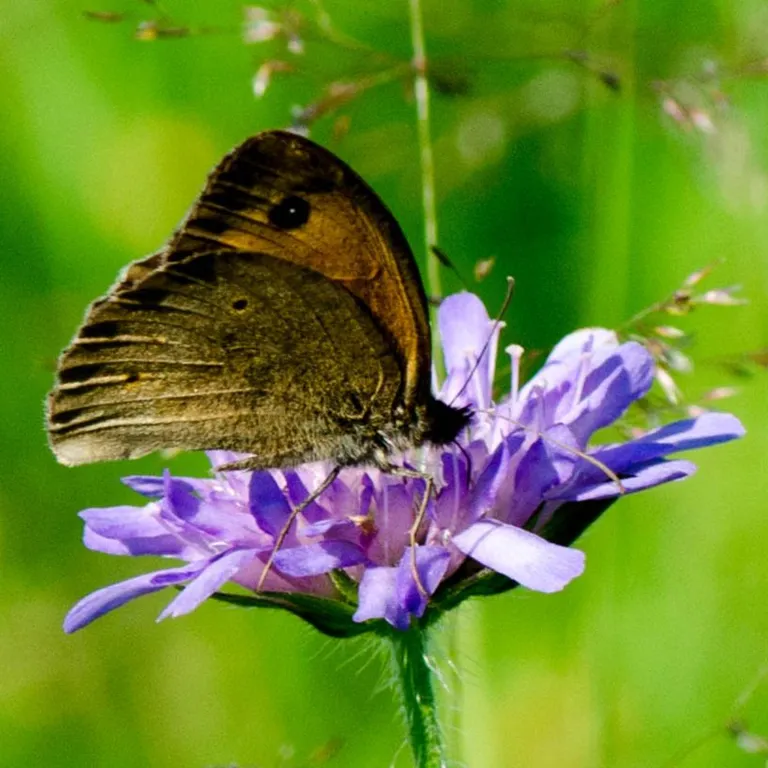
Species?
Maniola jurtina
